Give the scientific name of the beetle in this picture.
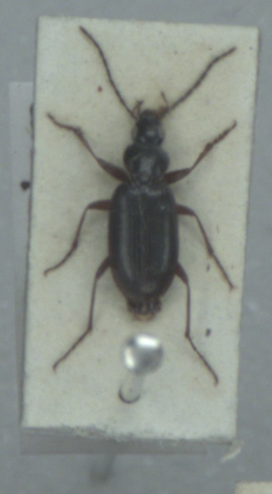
Agonum thoreyi
